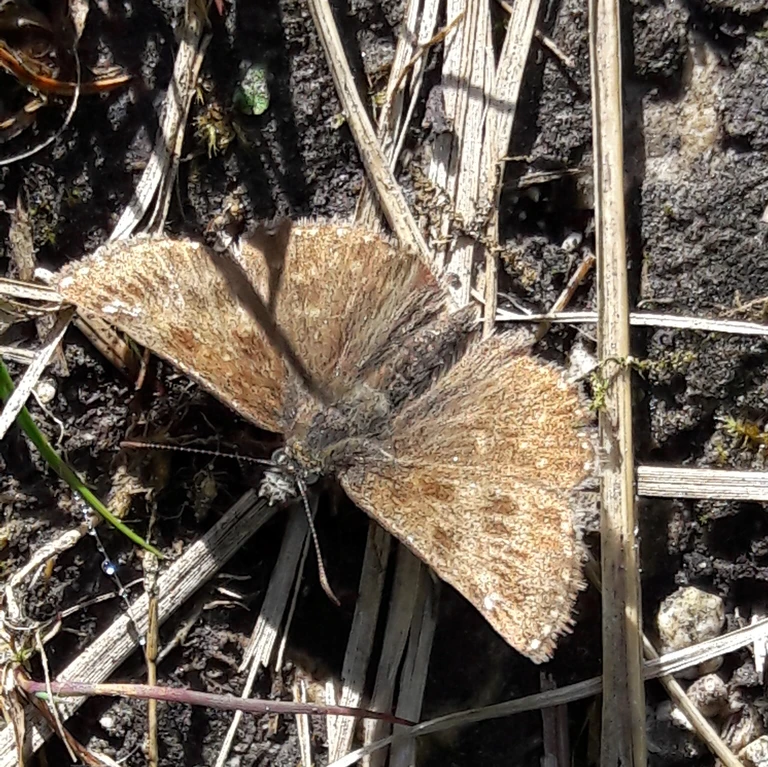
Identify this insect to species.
Erynnis tages
